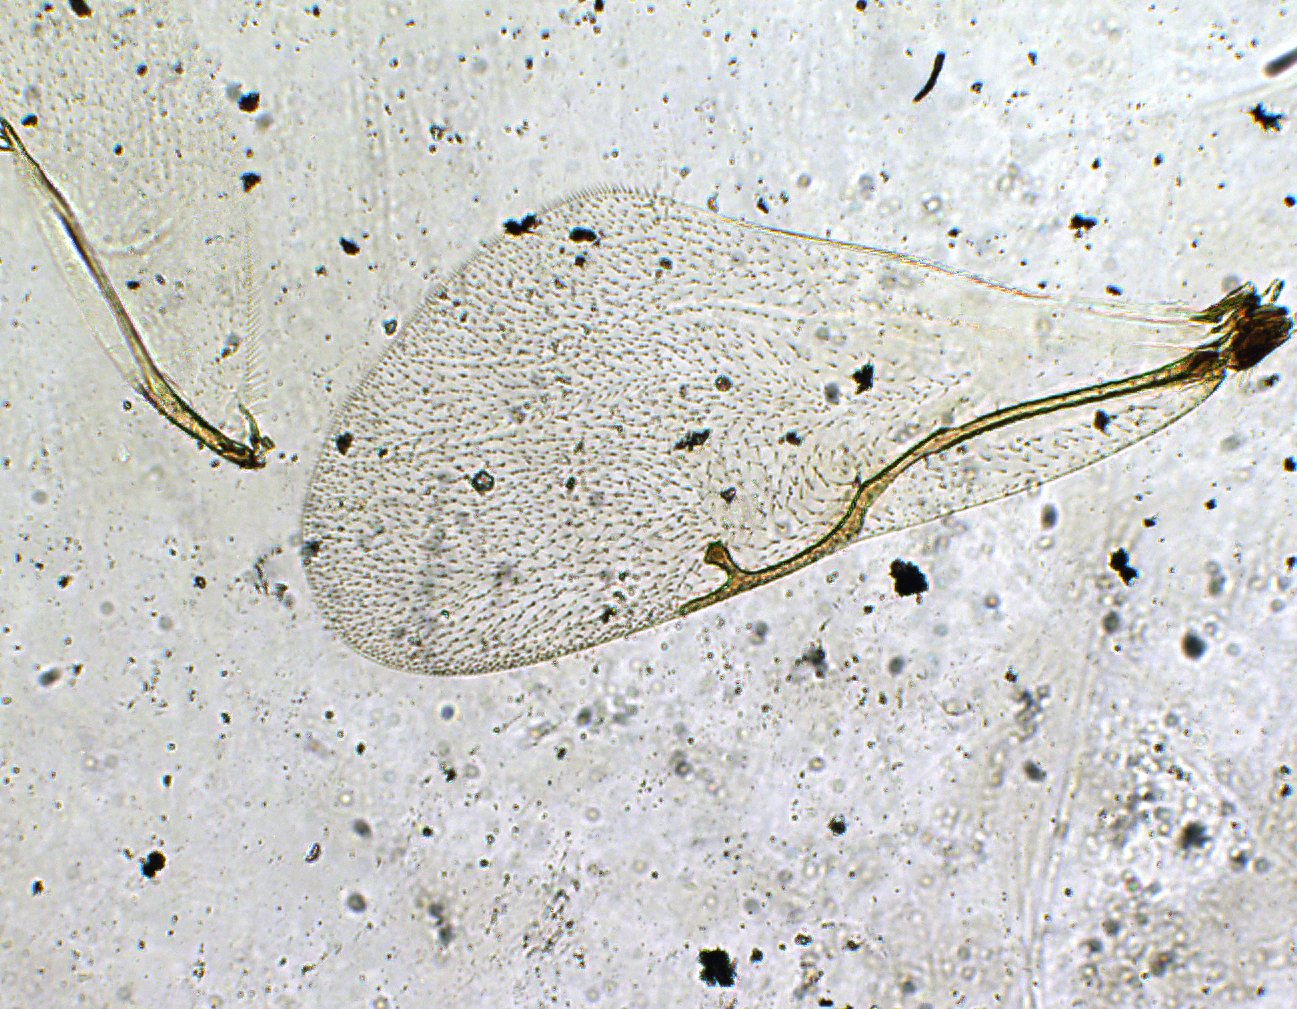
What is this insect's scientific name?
Perilampus shencottus
